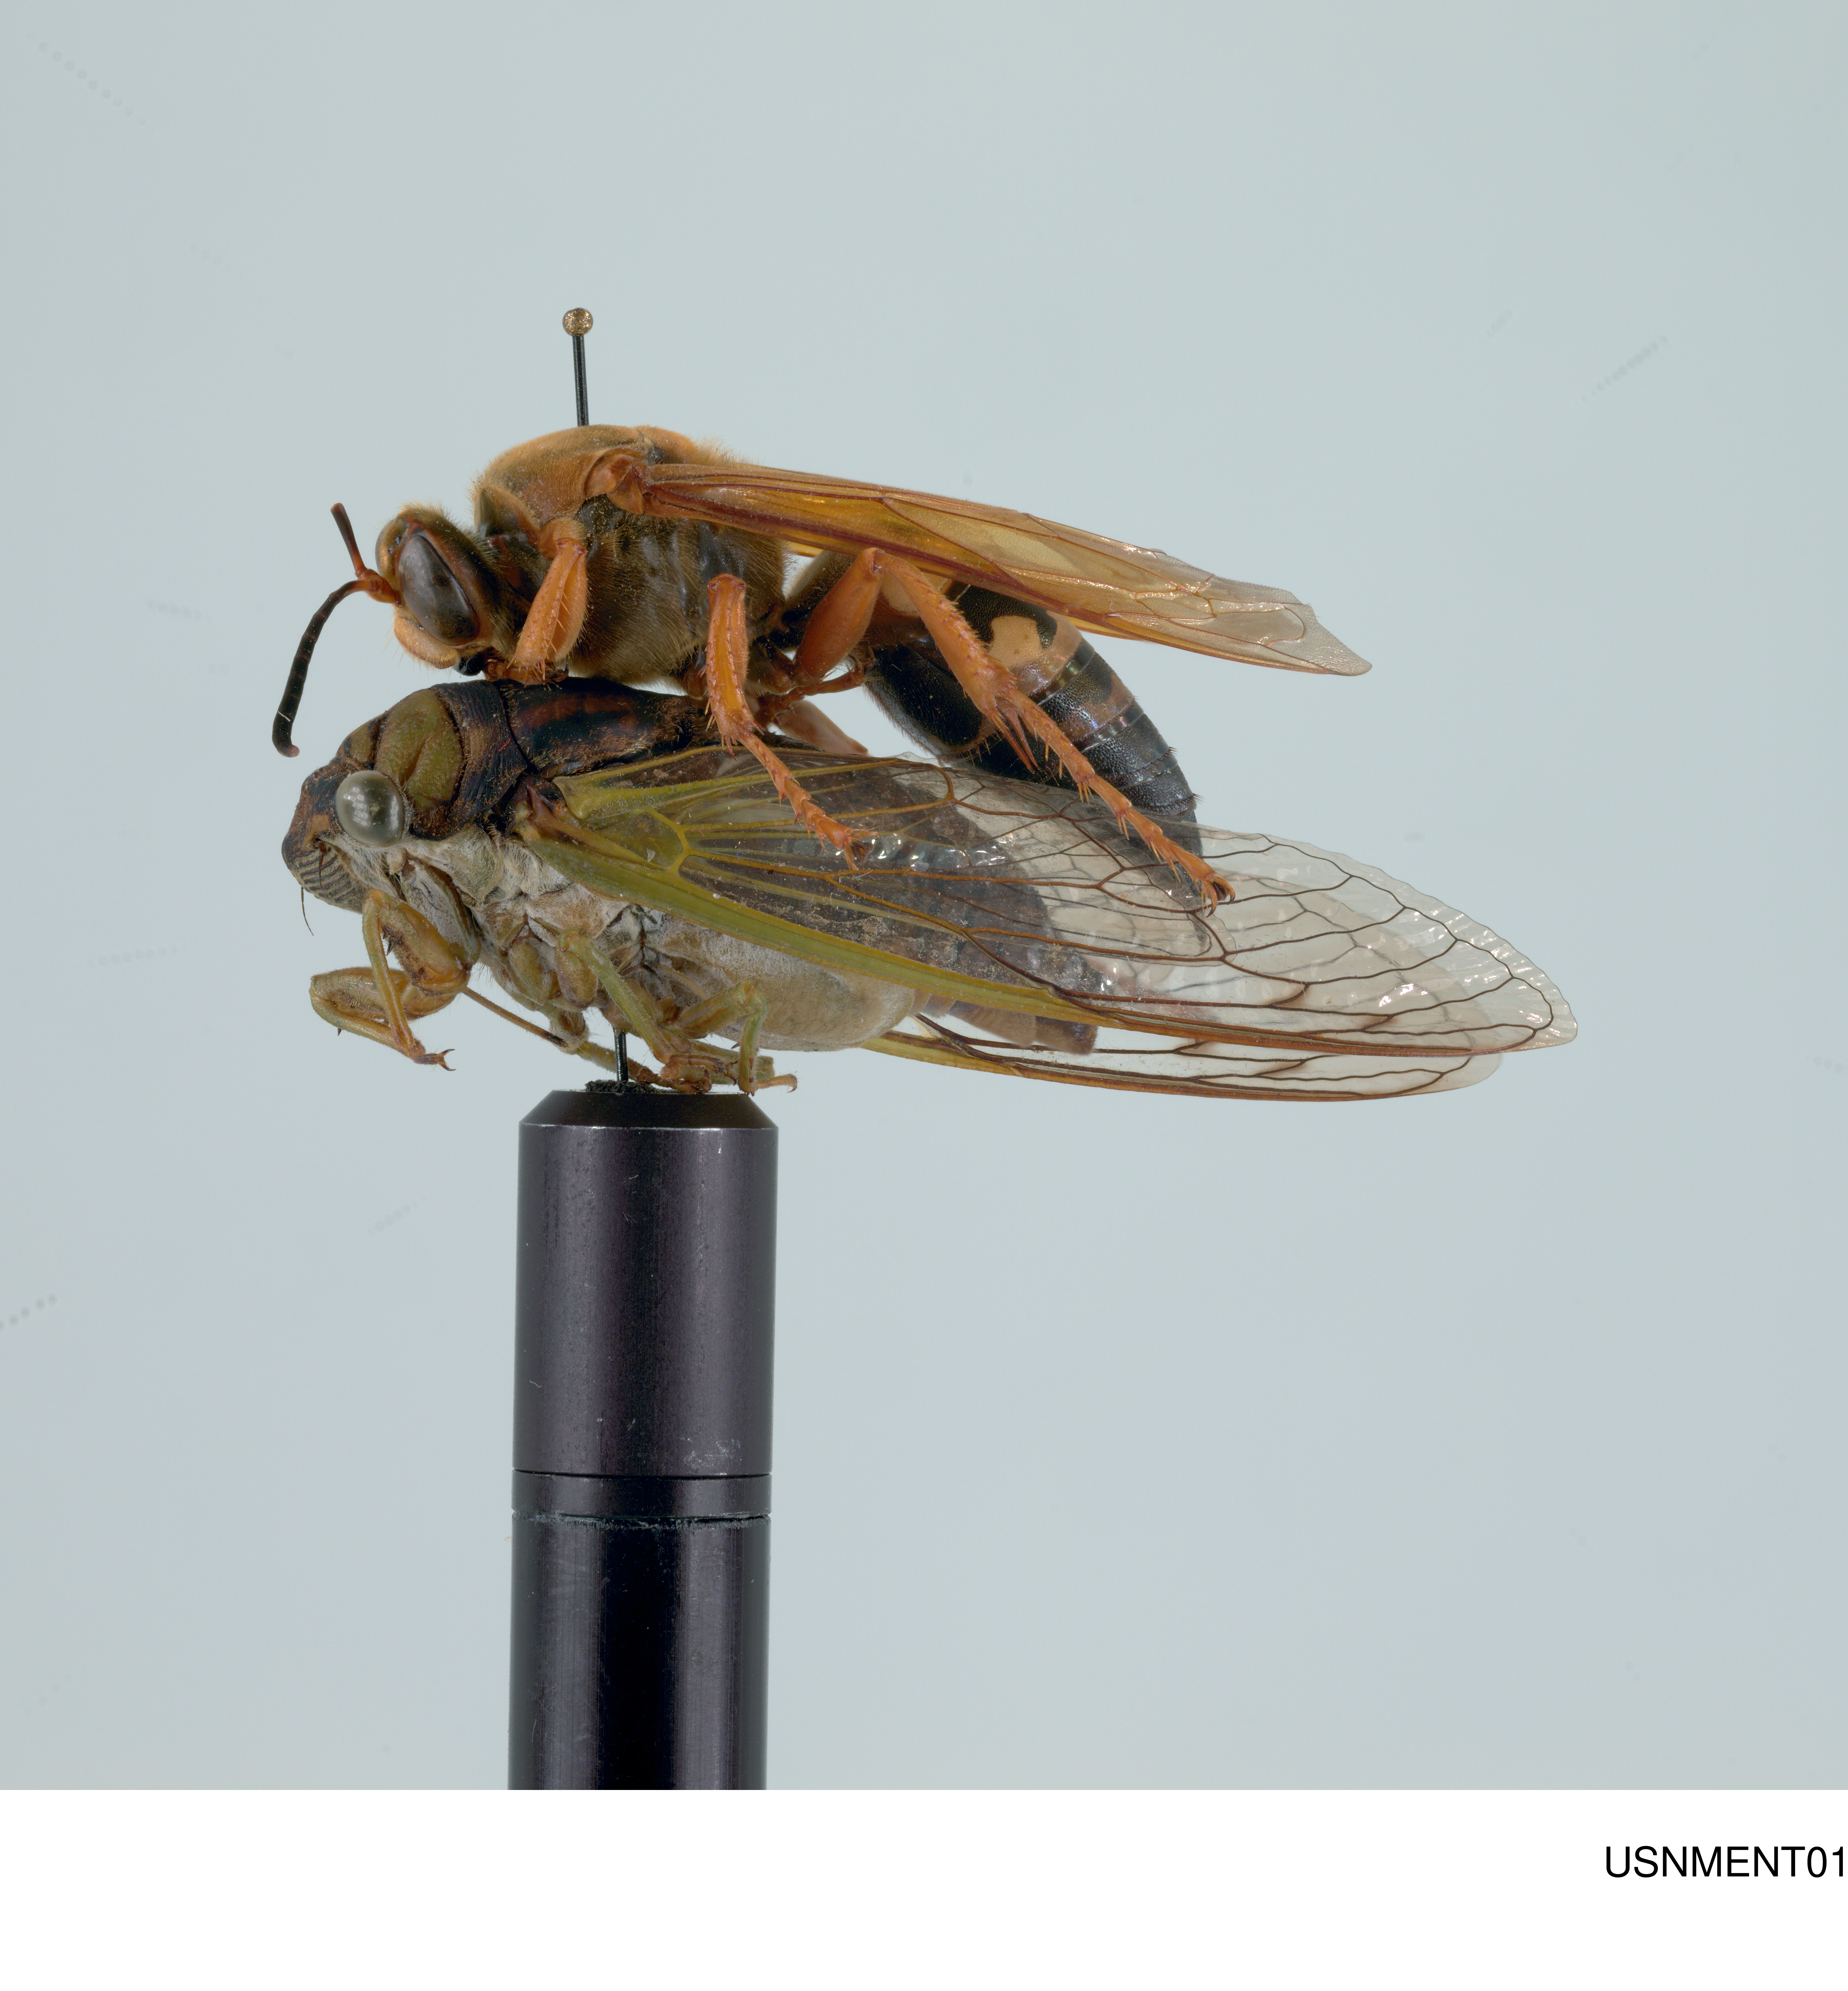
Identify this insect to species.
Sphecius speciosus
